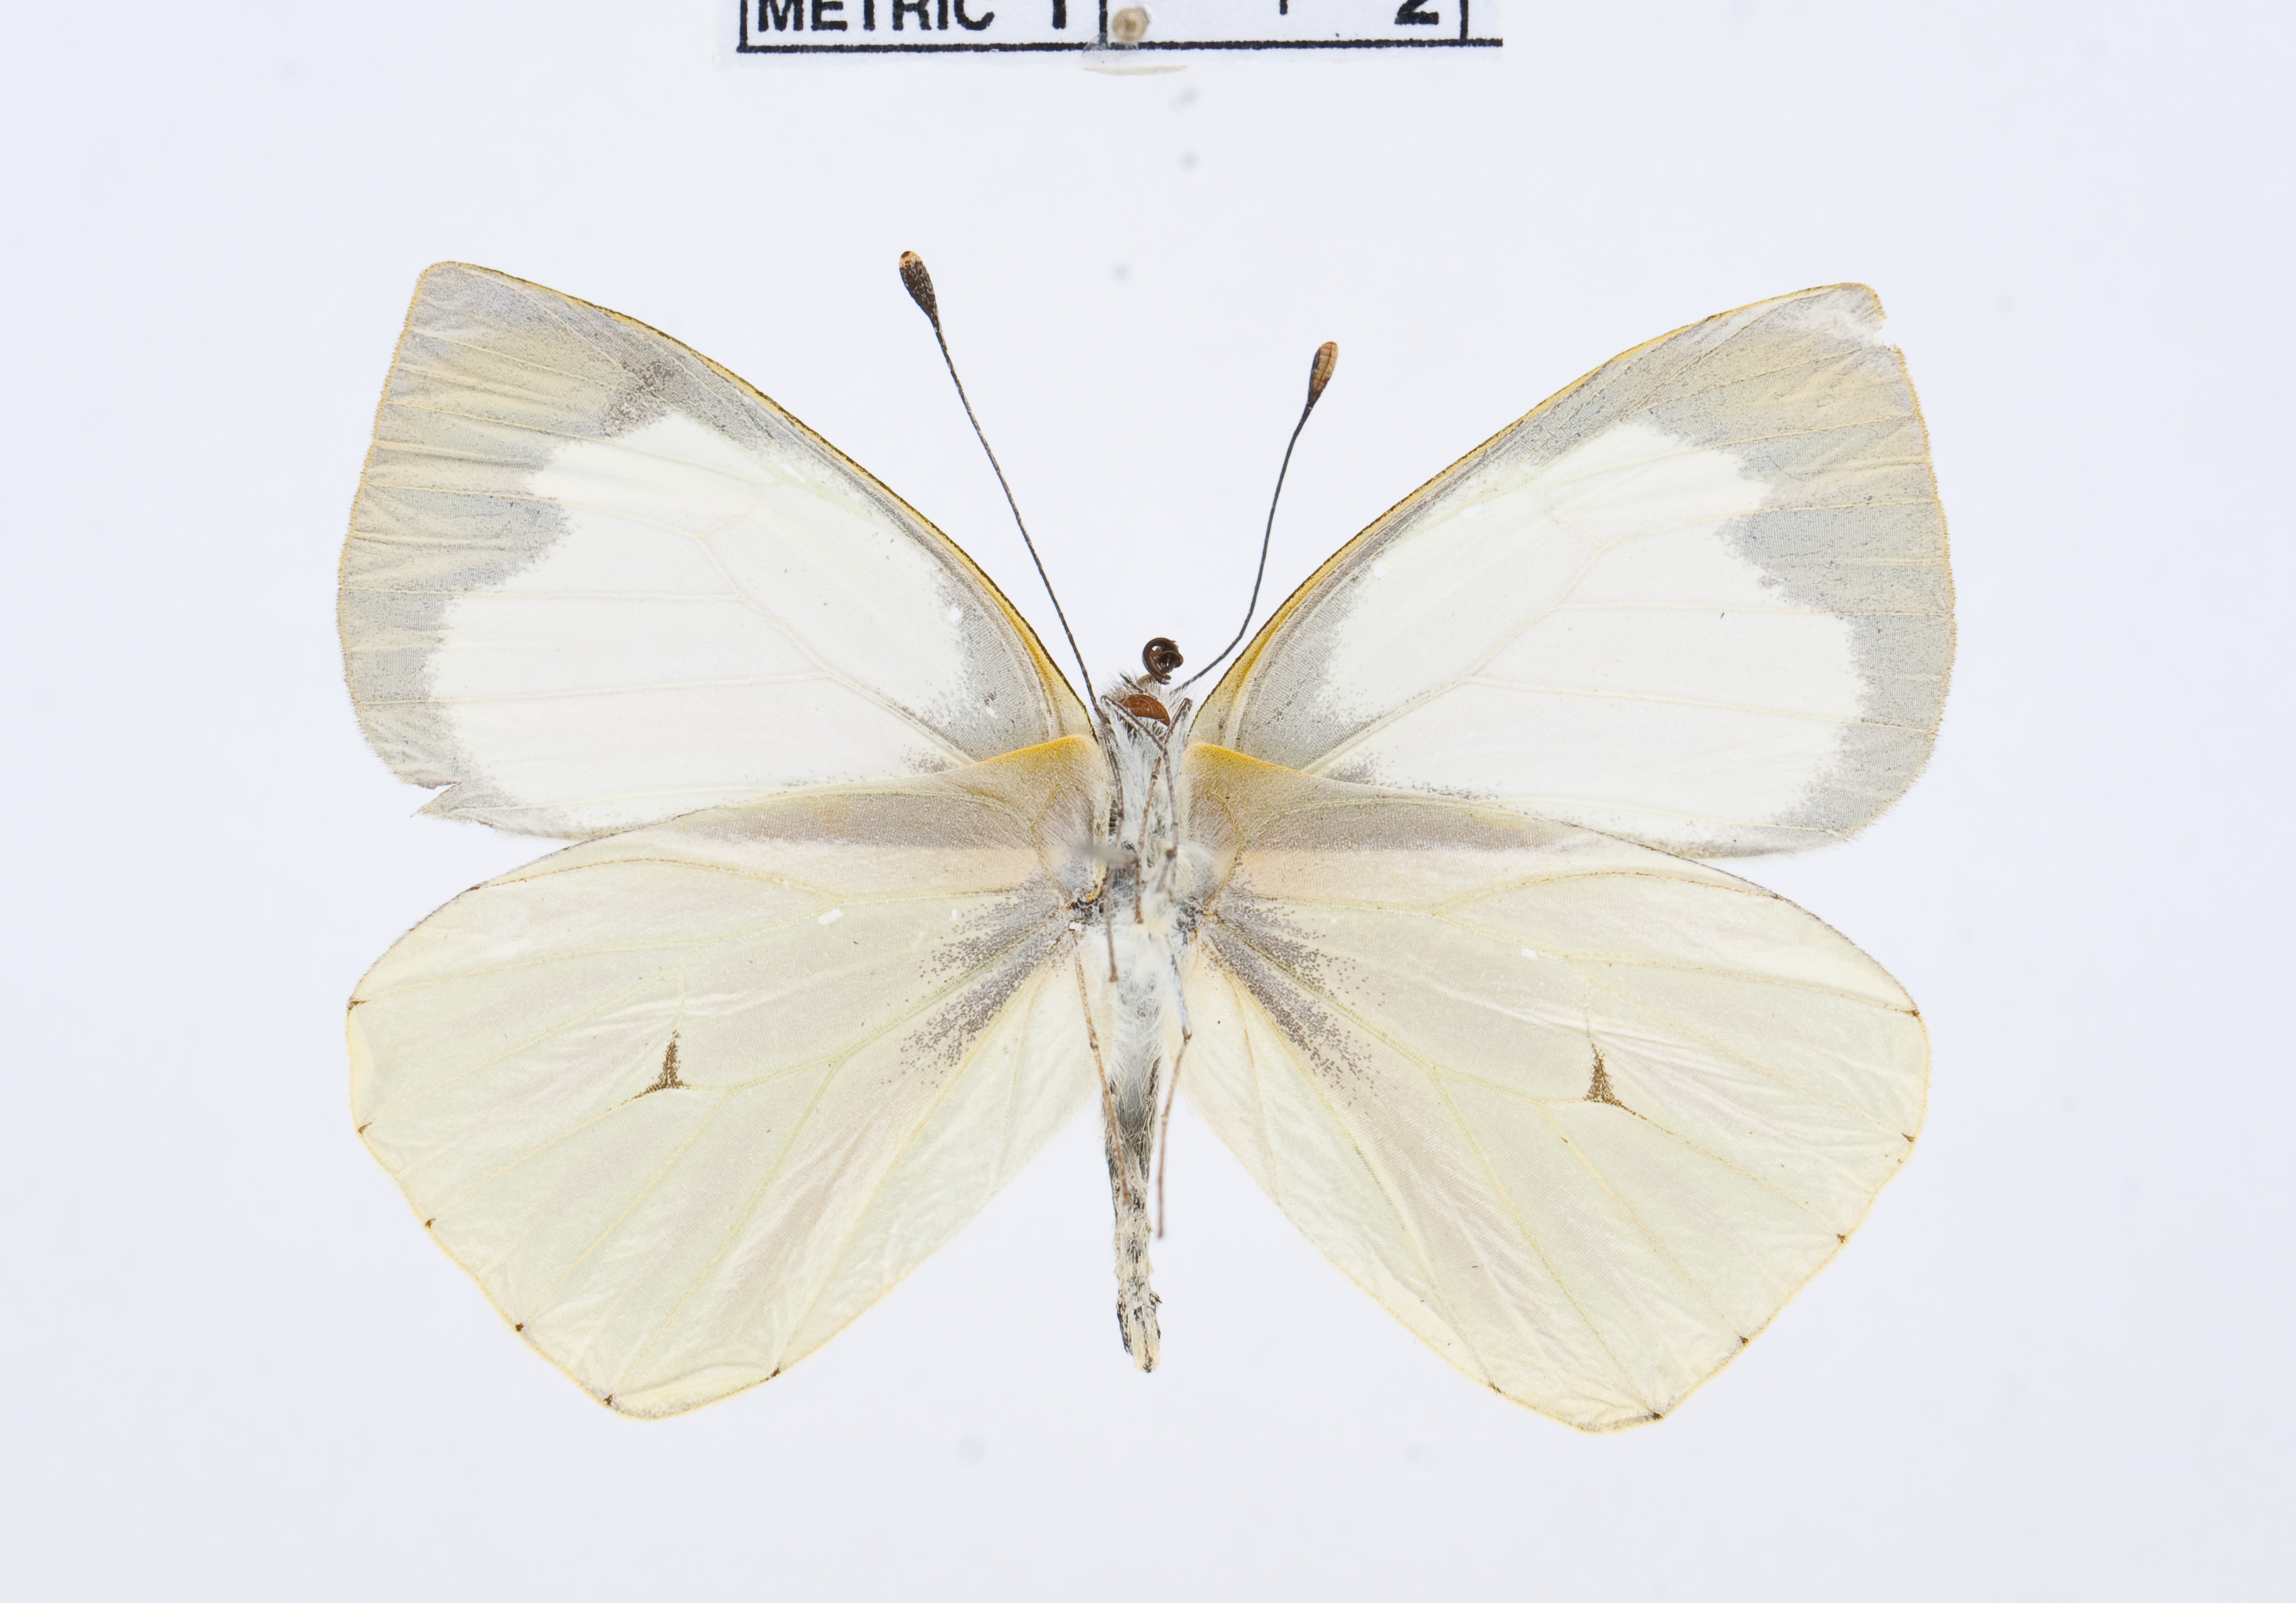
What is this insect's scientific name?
Leptophobia tachira
